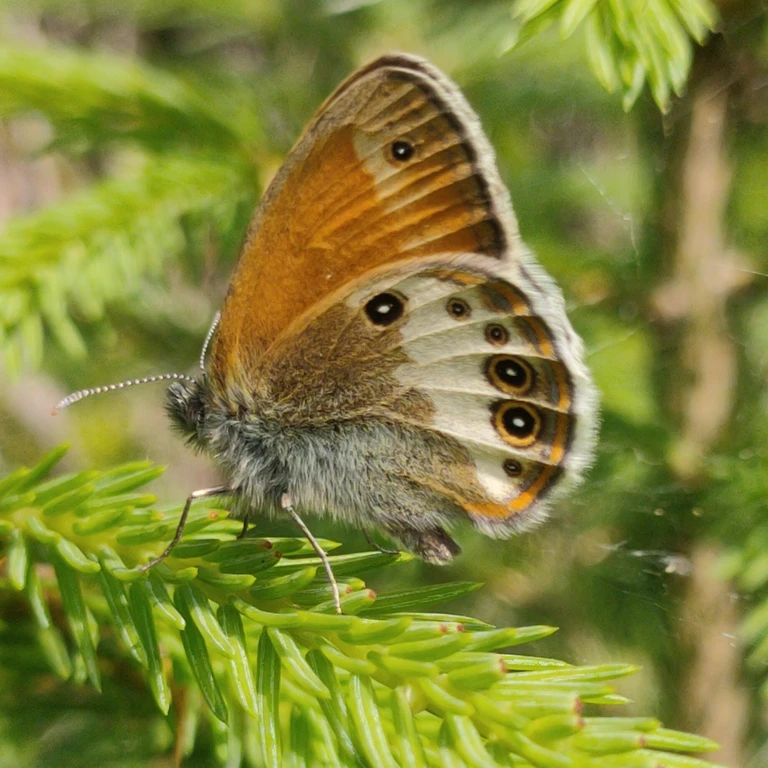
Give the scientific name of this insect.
Coenonympha arcania
